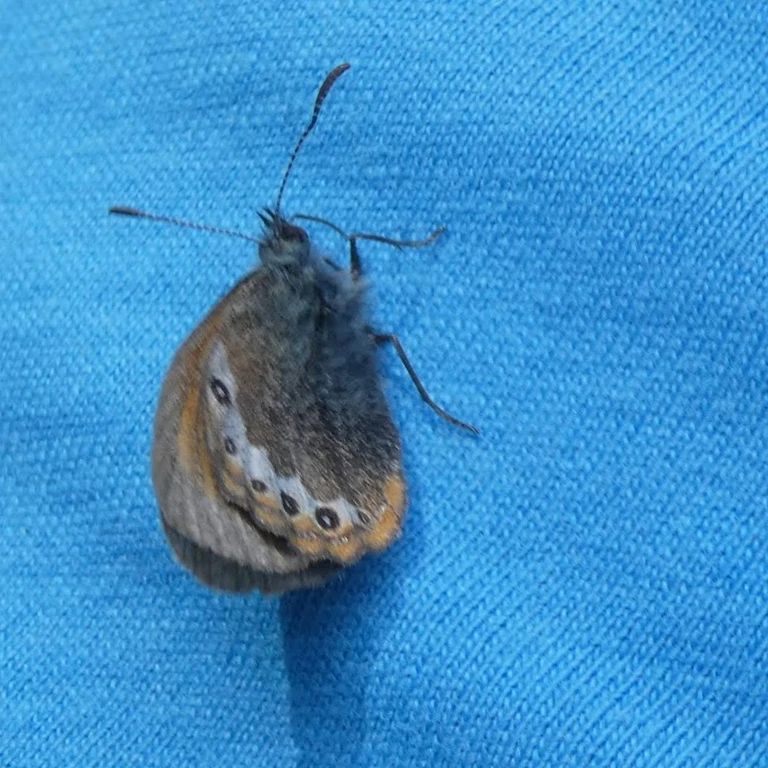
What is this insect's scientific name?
Coenonympha gardetta
